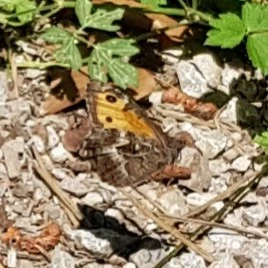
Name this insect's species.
Hipparchia semele
